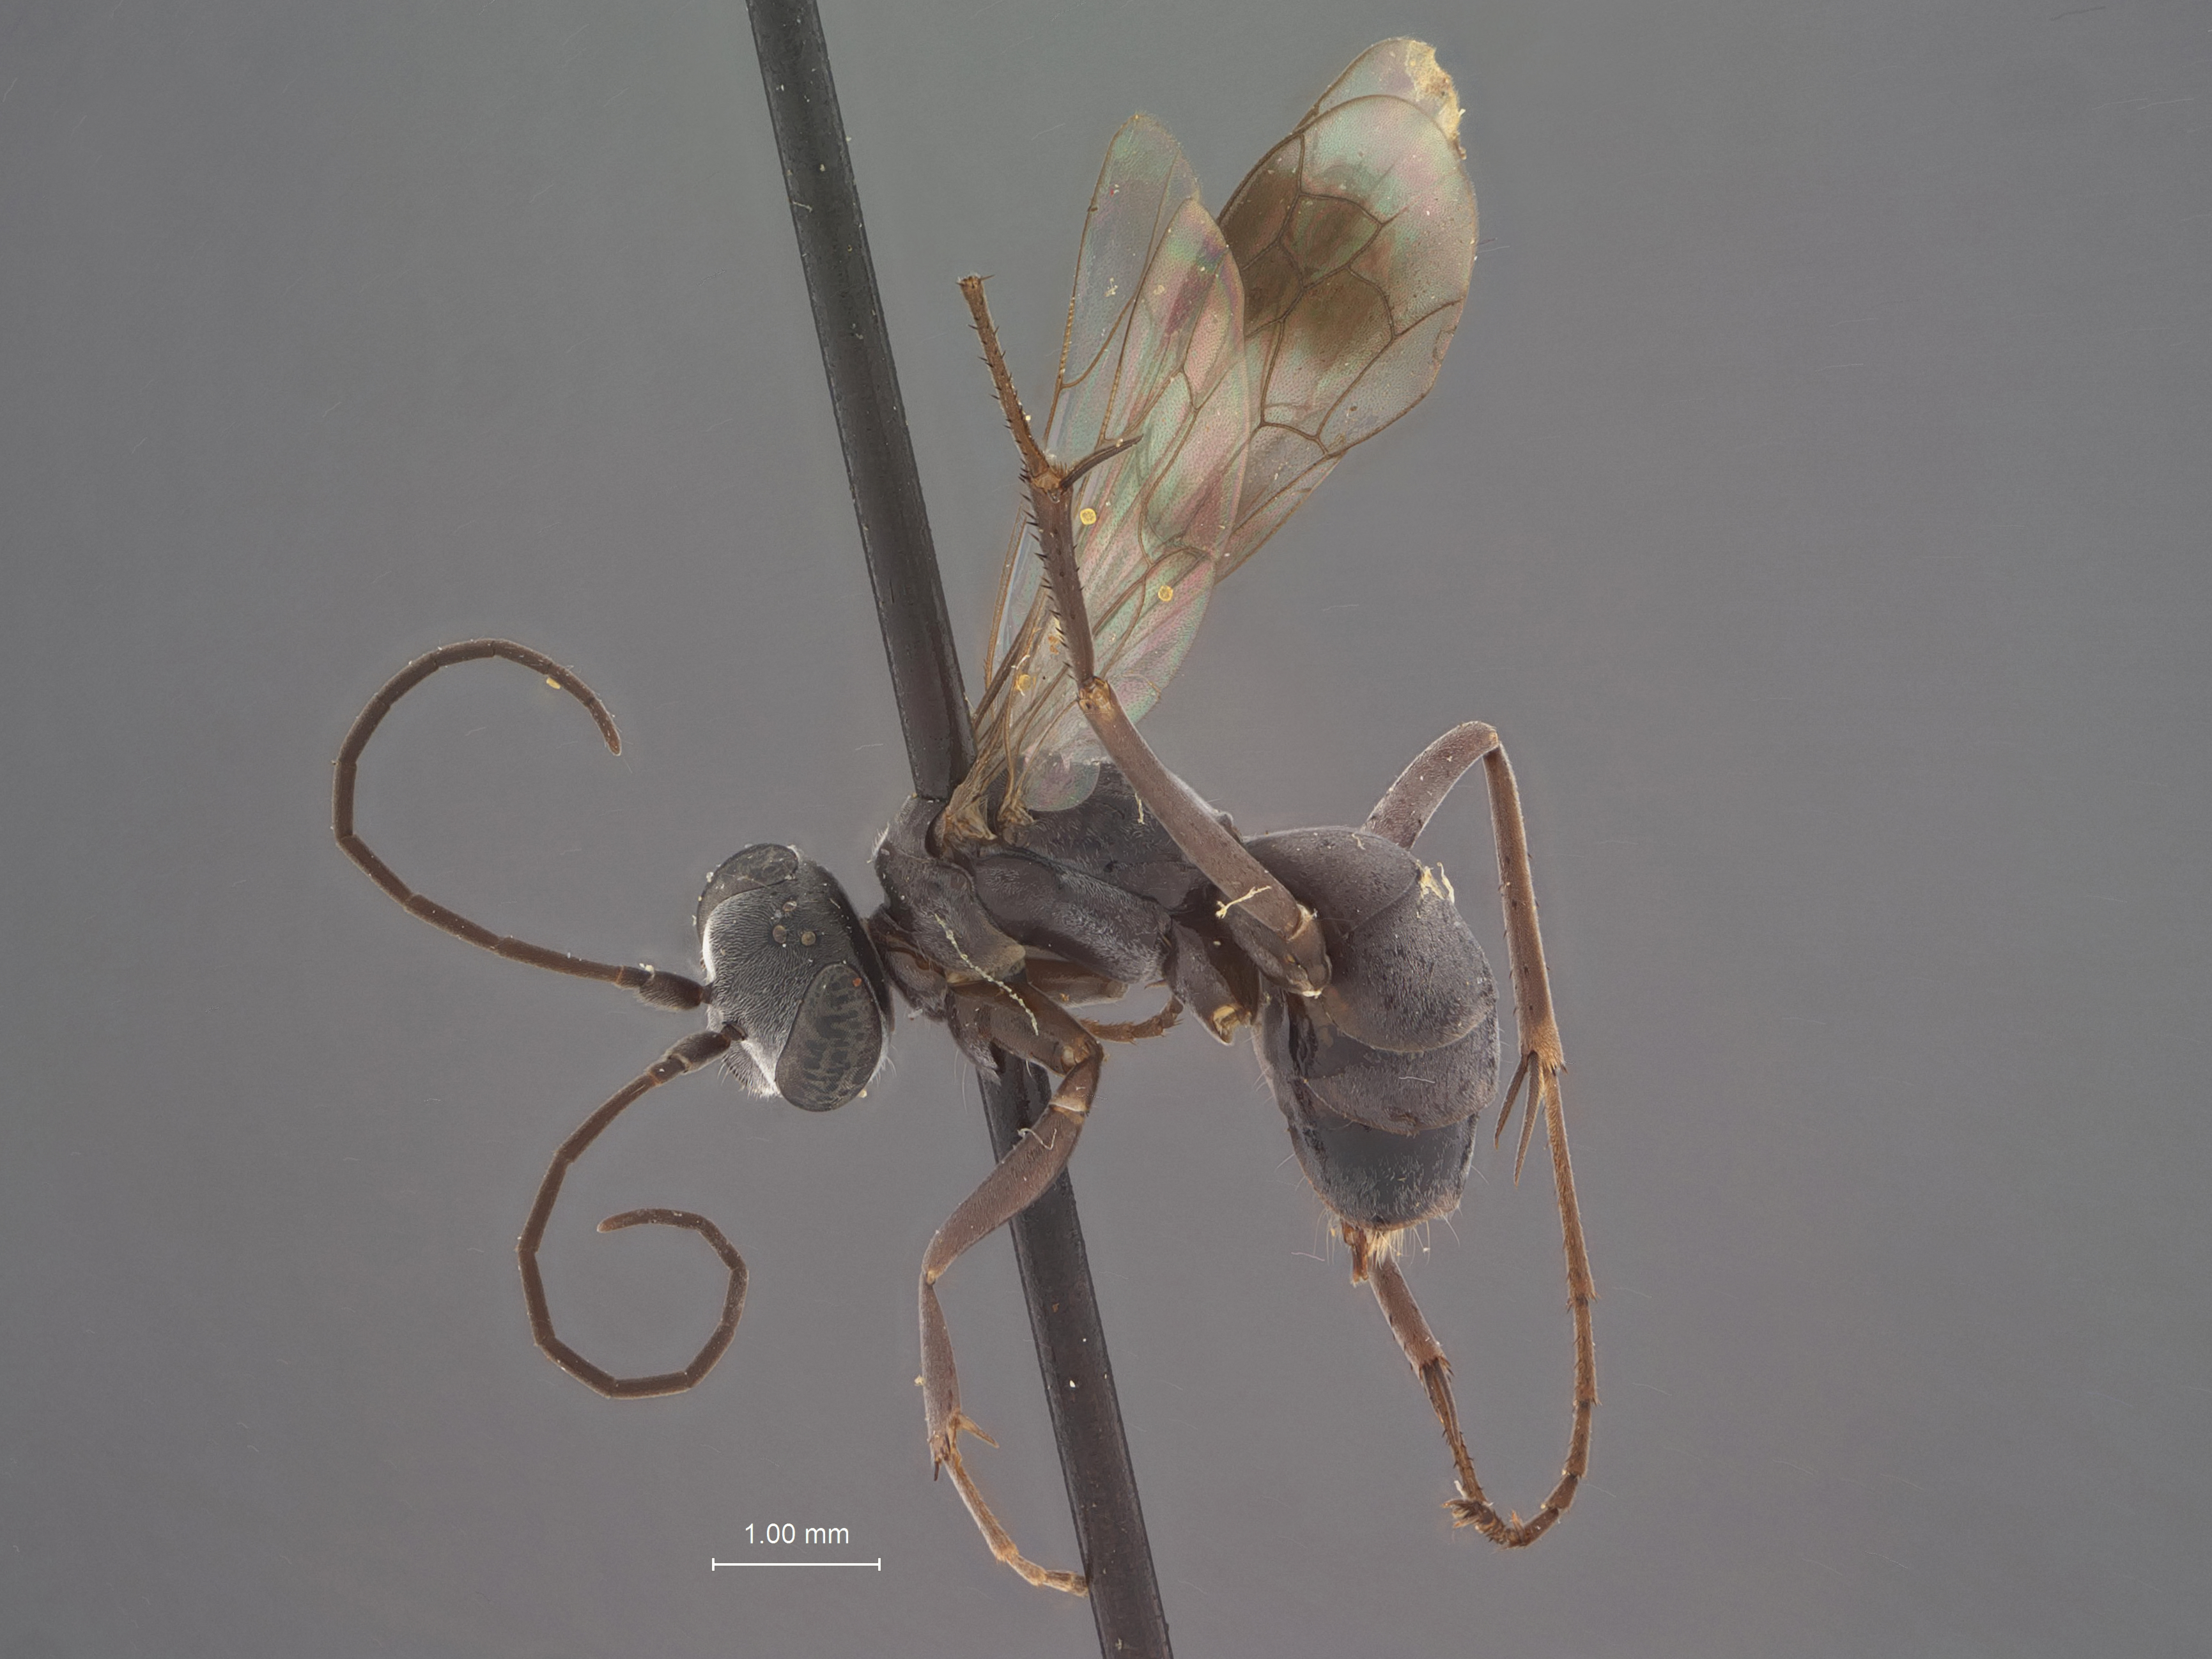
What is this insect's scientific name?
Calicurgus argutus
